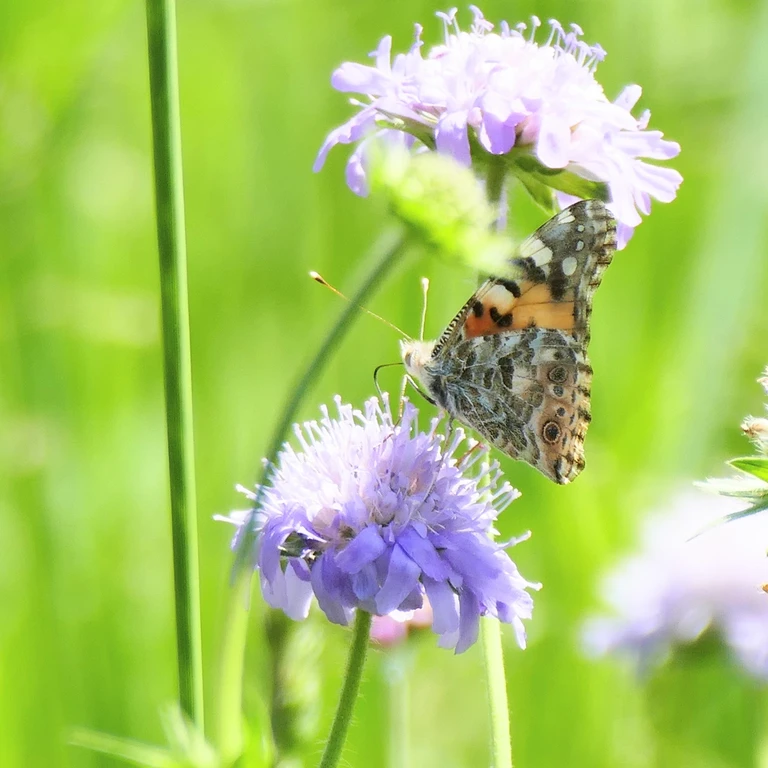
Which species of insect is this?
Vanessa cardui
